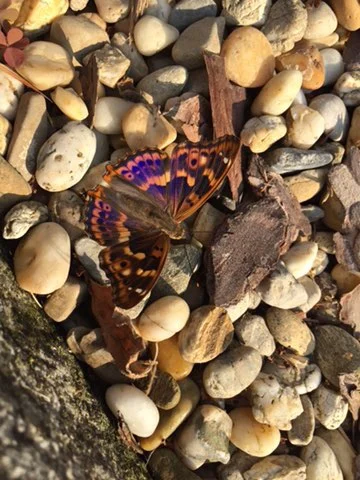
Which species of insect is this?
Apatura ilia
